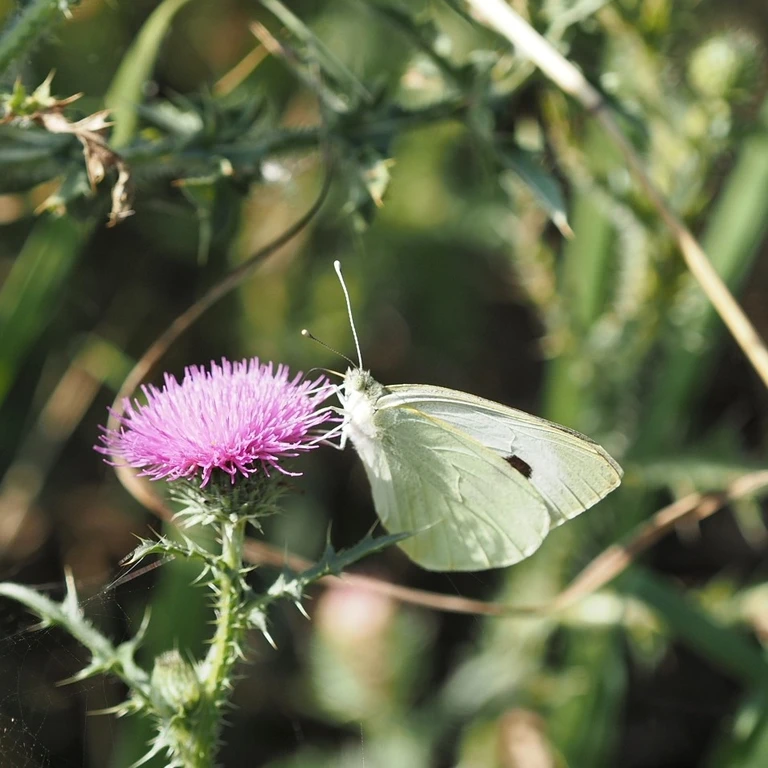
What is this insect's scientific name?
Pieris brassicae
